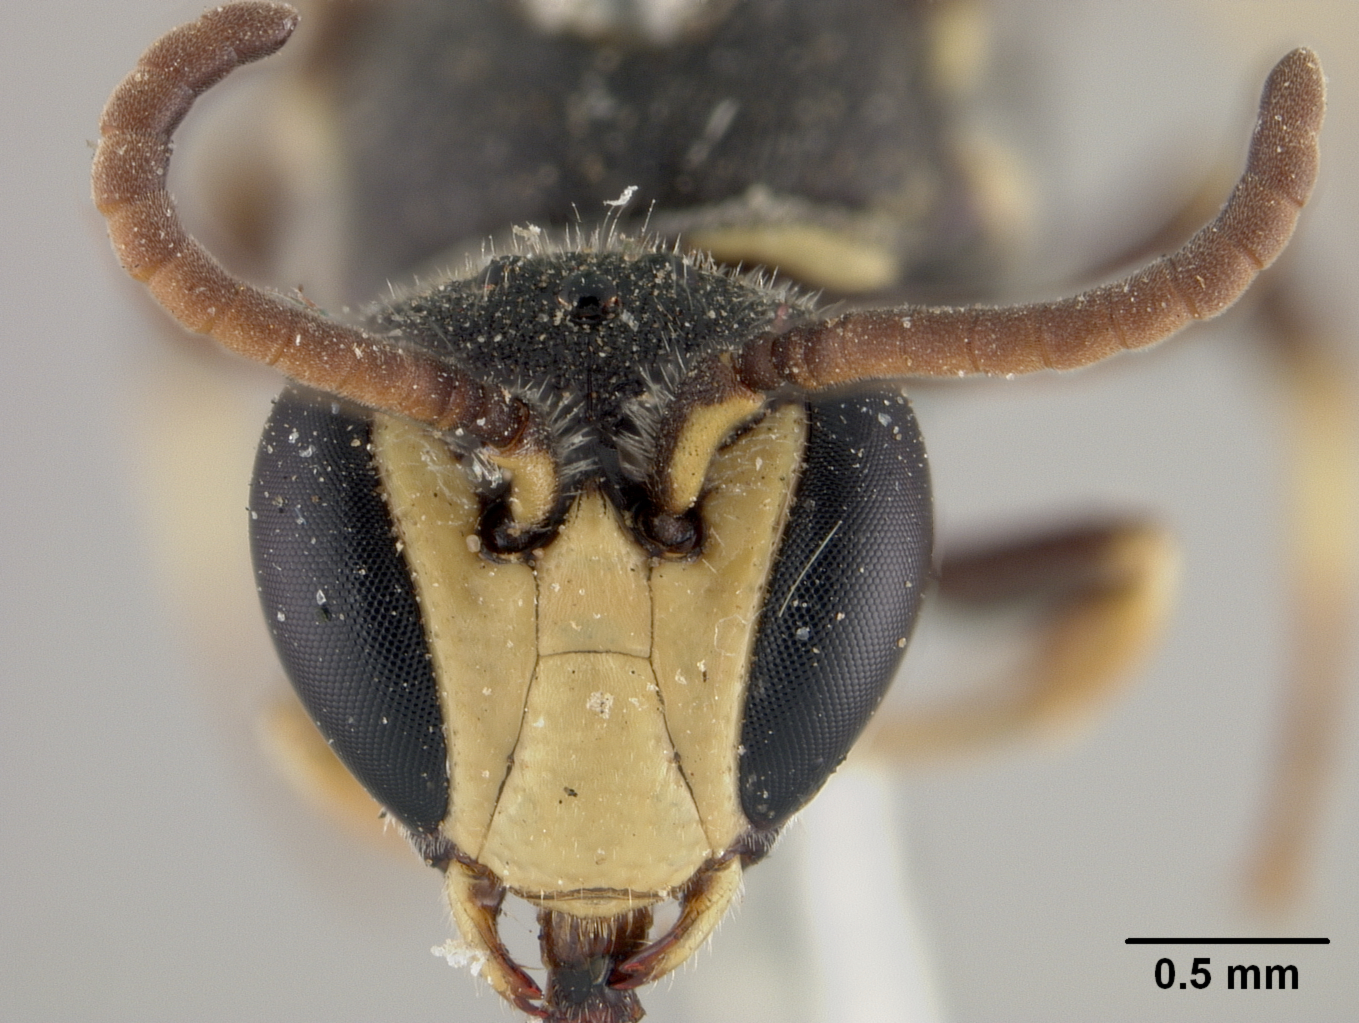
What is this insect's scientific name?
Prosopis coquilletti
